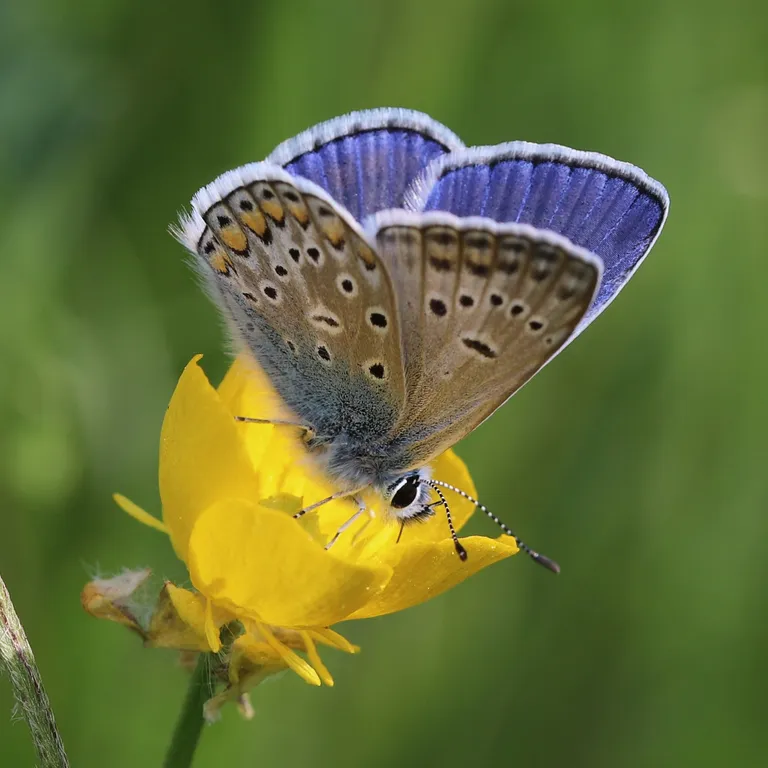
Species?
Polyommatus icarus
